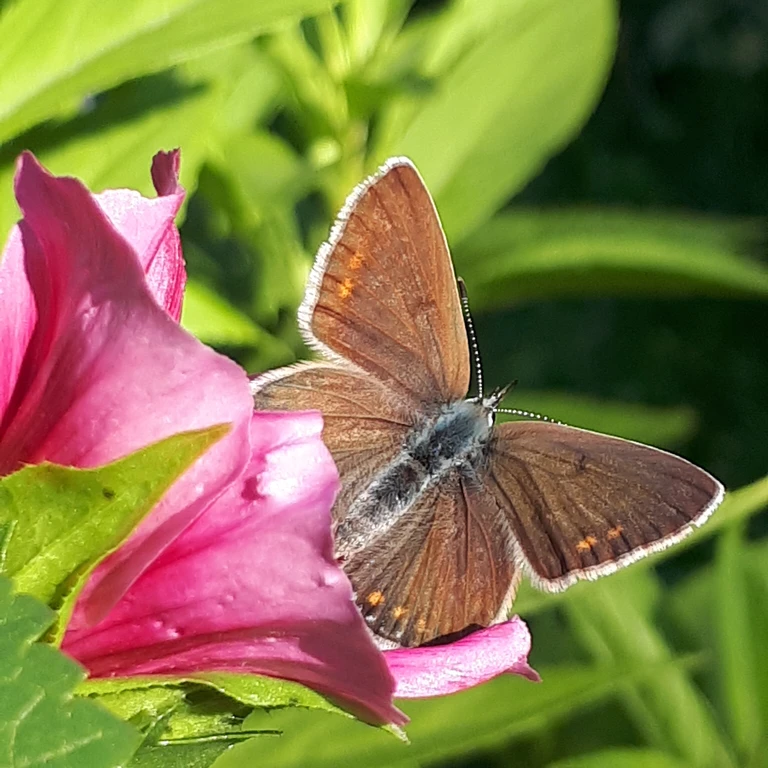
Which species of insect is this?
Polyommatus icarus
